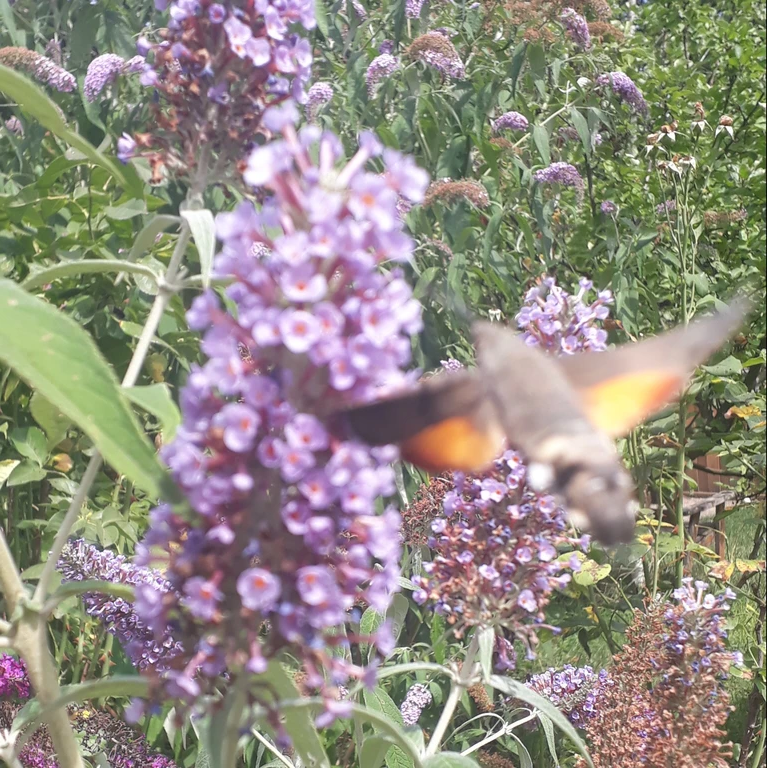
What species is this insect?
Macroglossum stellatarum
